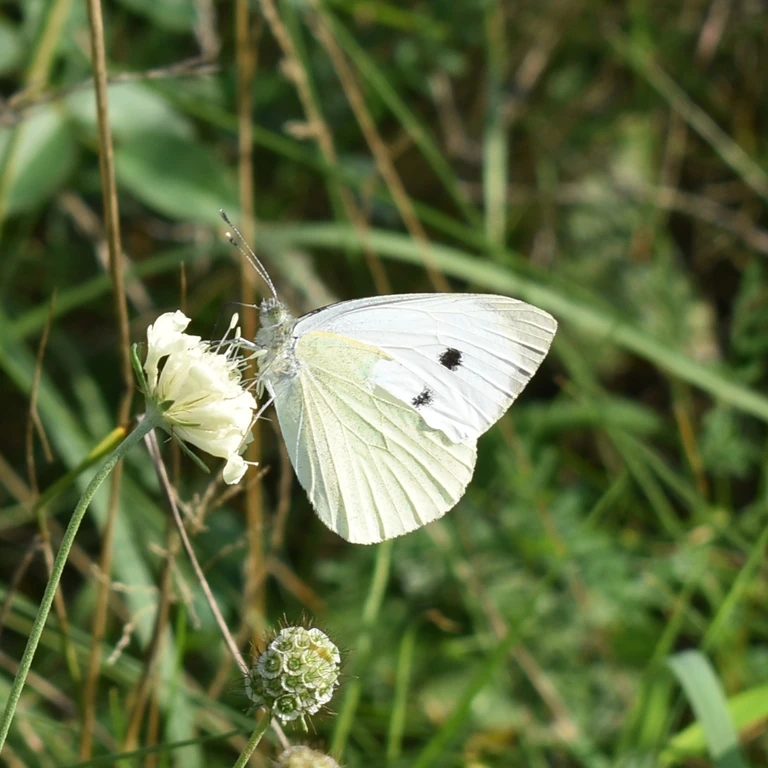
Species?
Pieris brassicae
